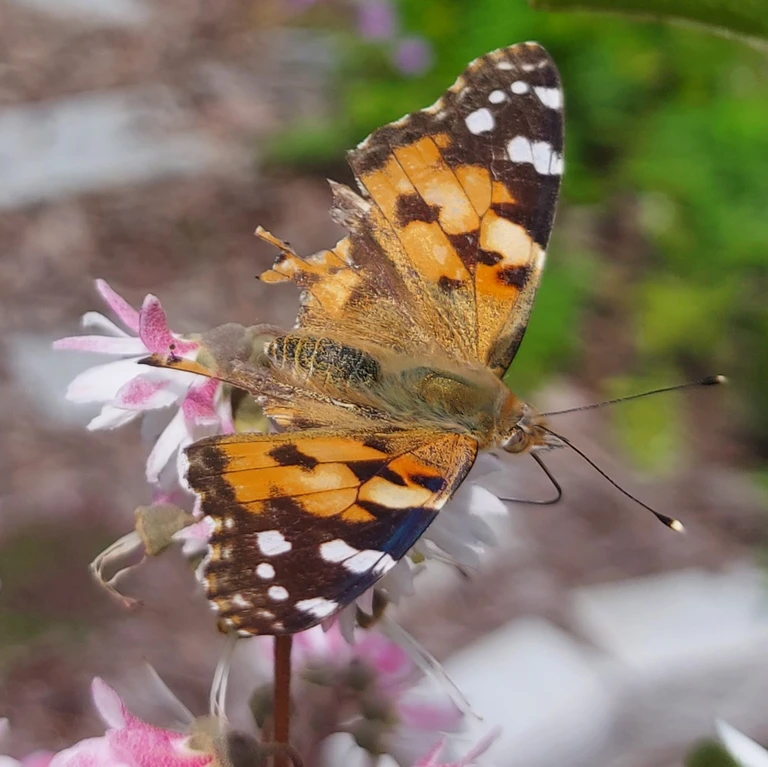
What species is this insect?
Vanessa cardui
